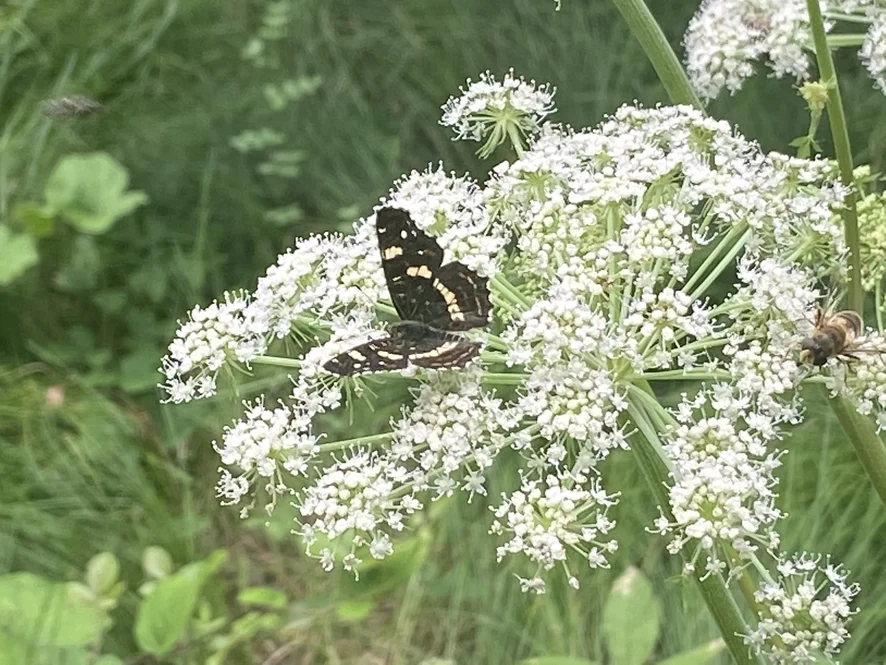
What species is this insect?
Araschnia levana
